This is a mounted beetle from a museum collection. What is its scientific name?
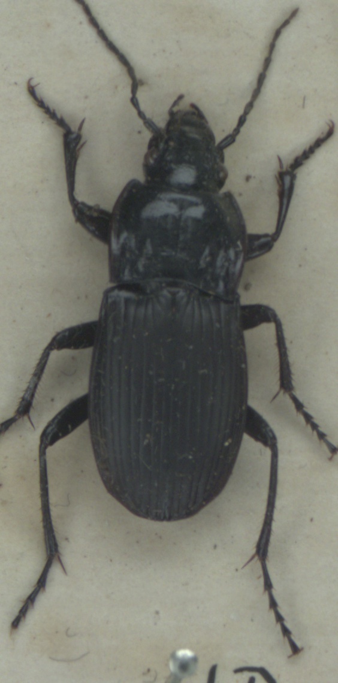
Abax parallelepipedus
